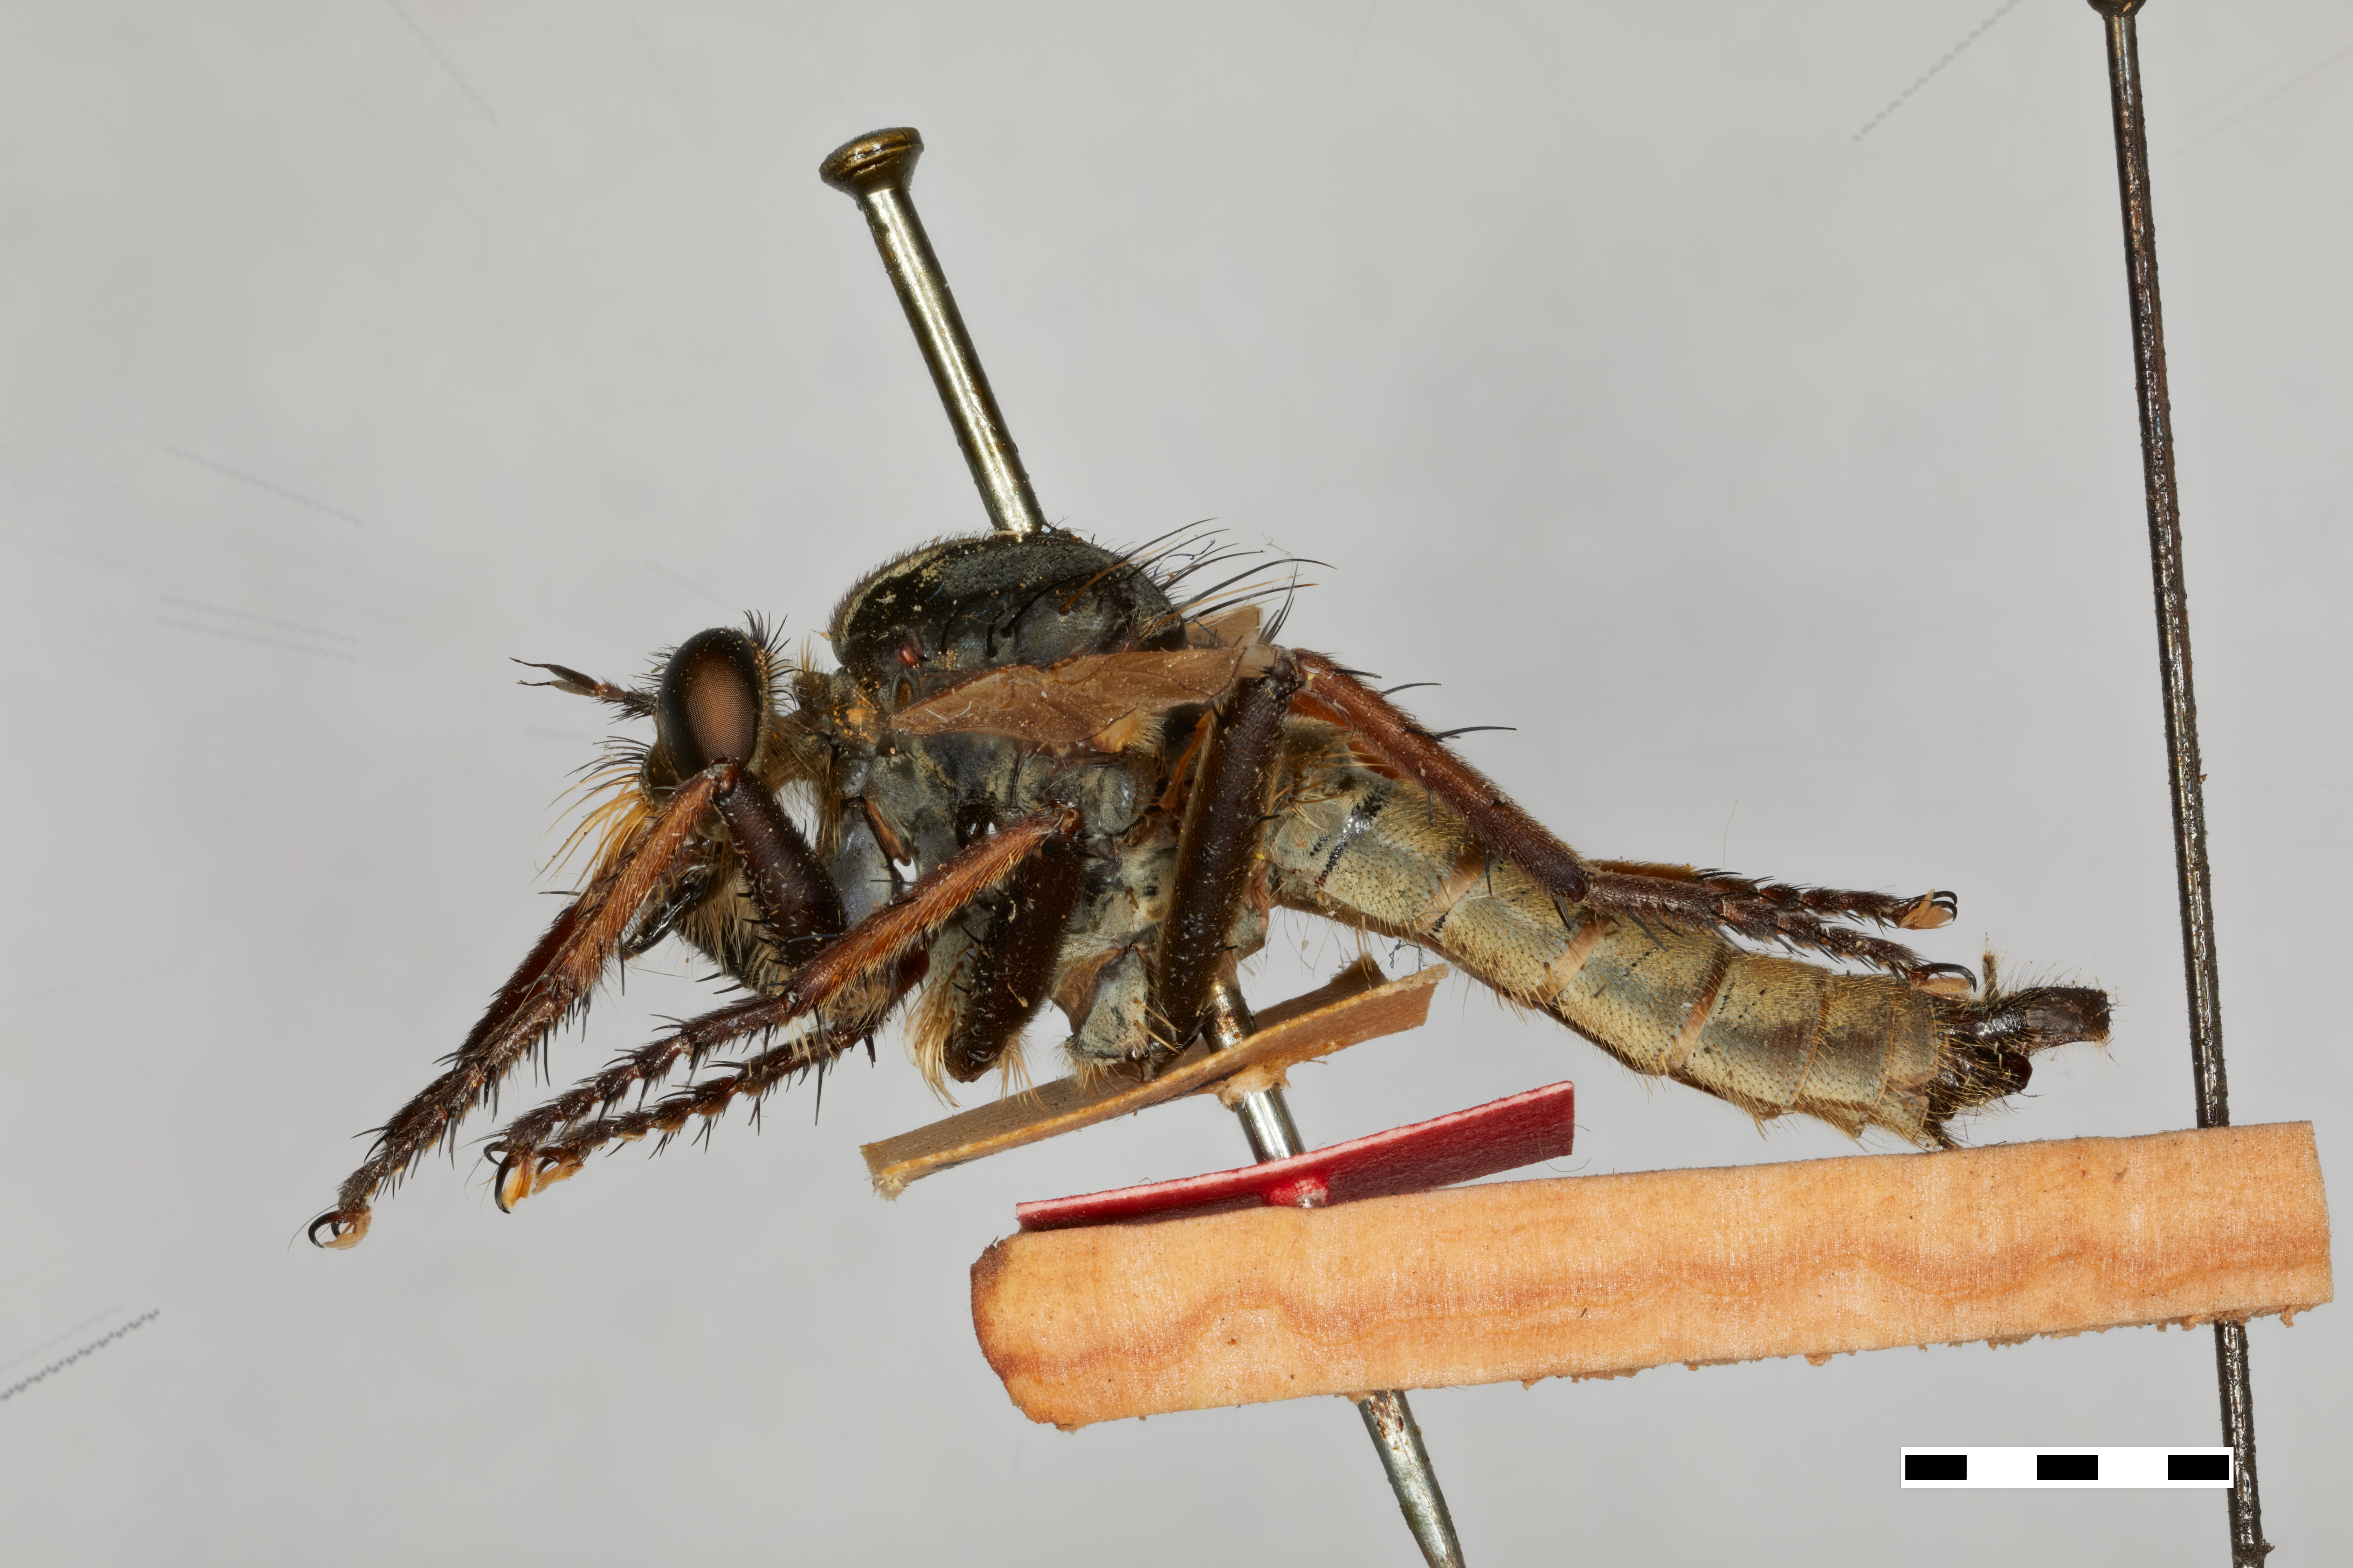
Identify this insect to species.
Asilus brevistylus
